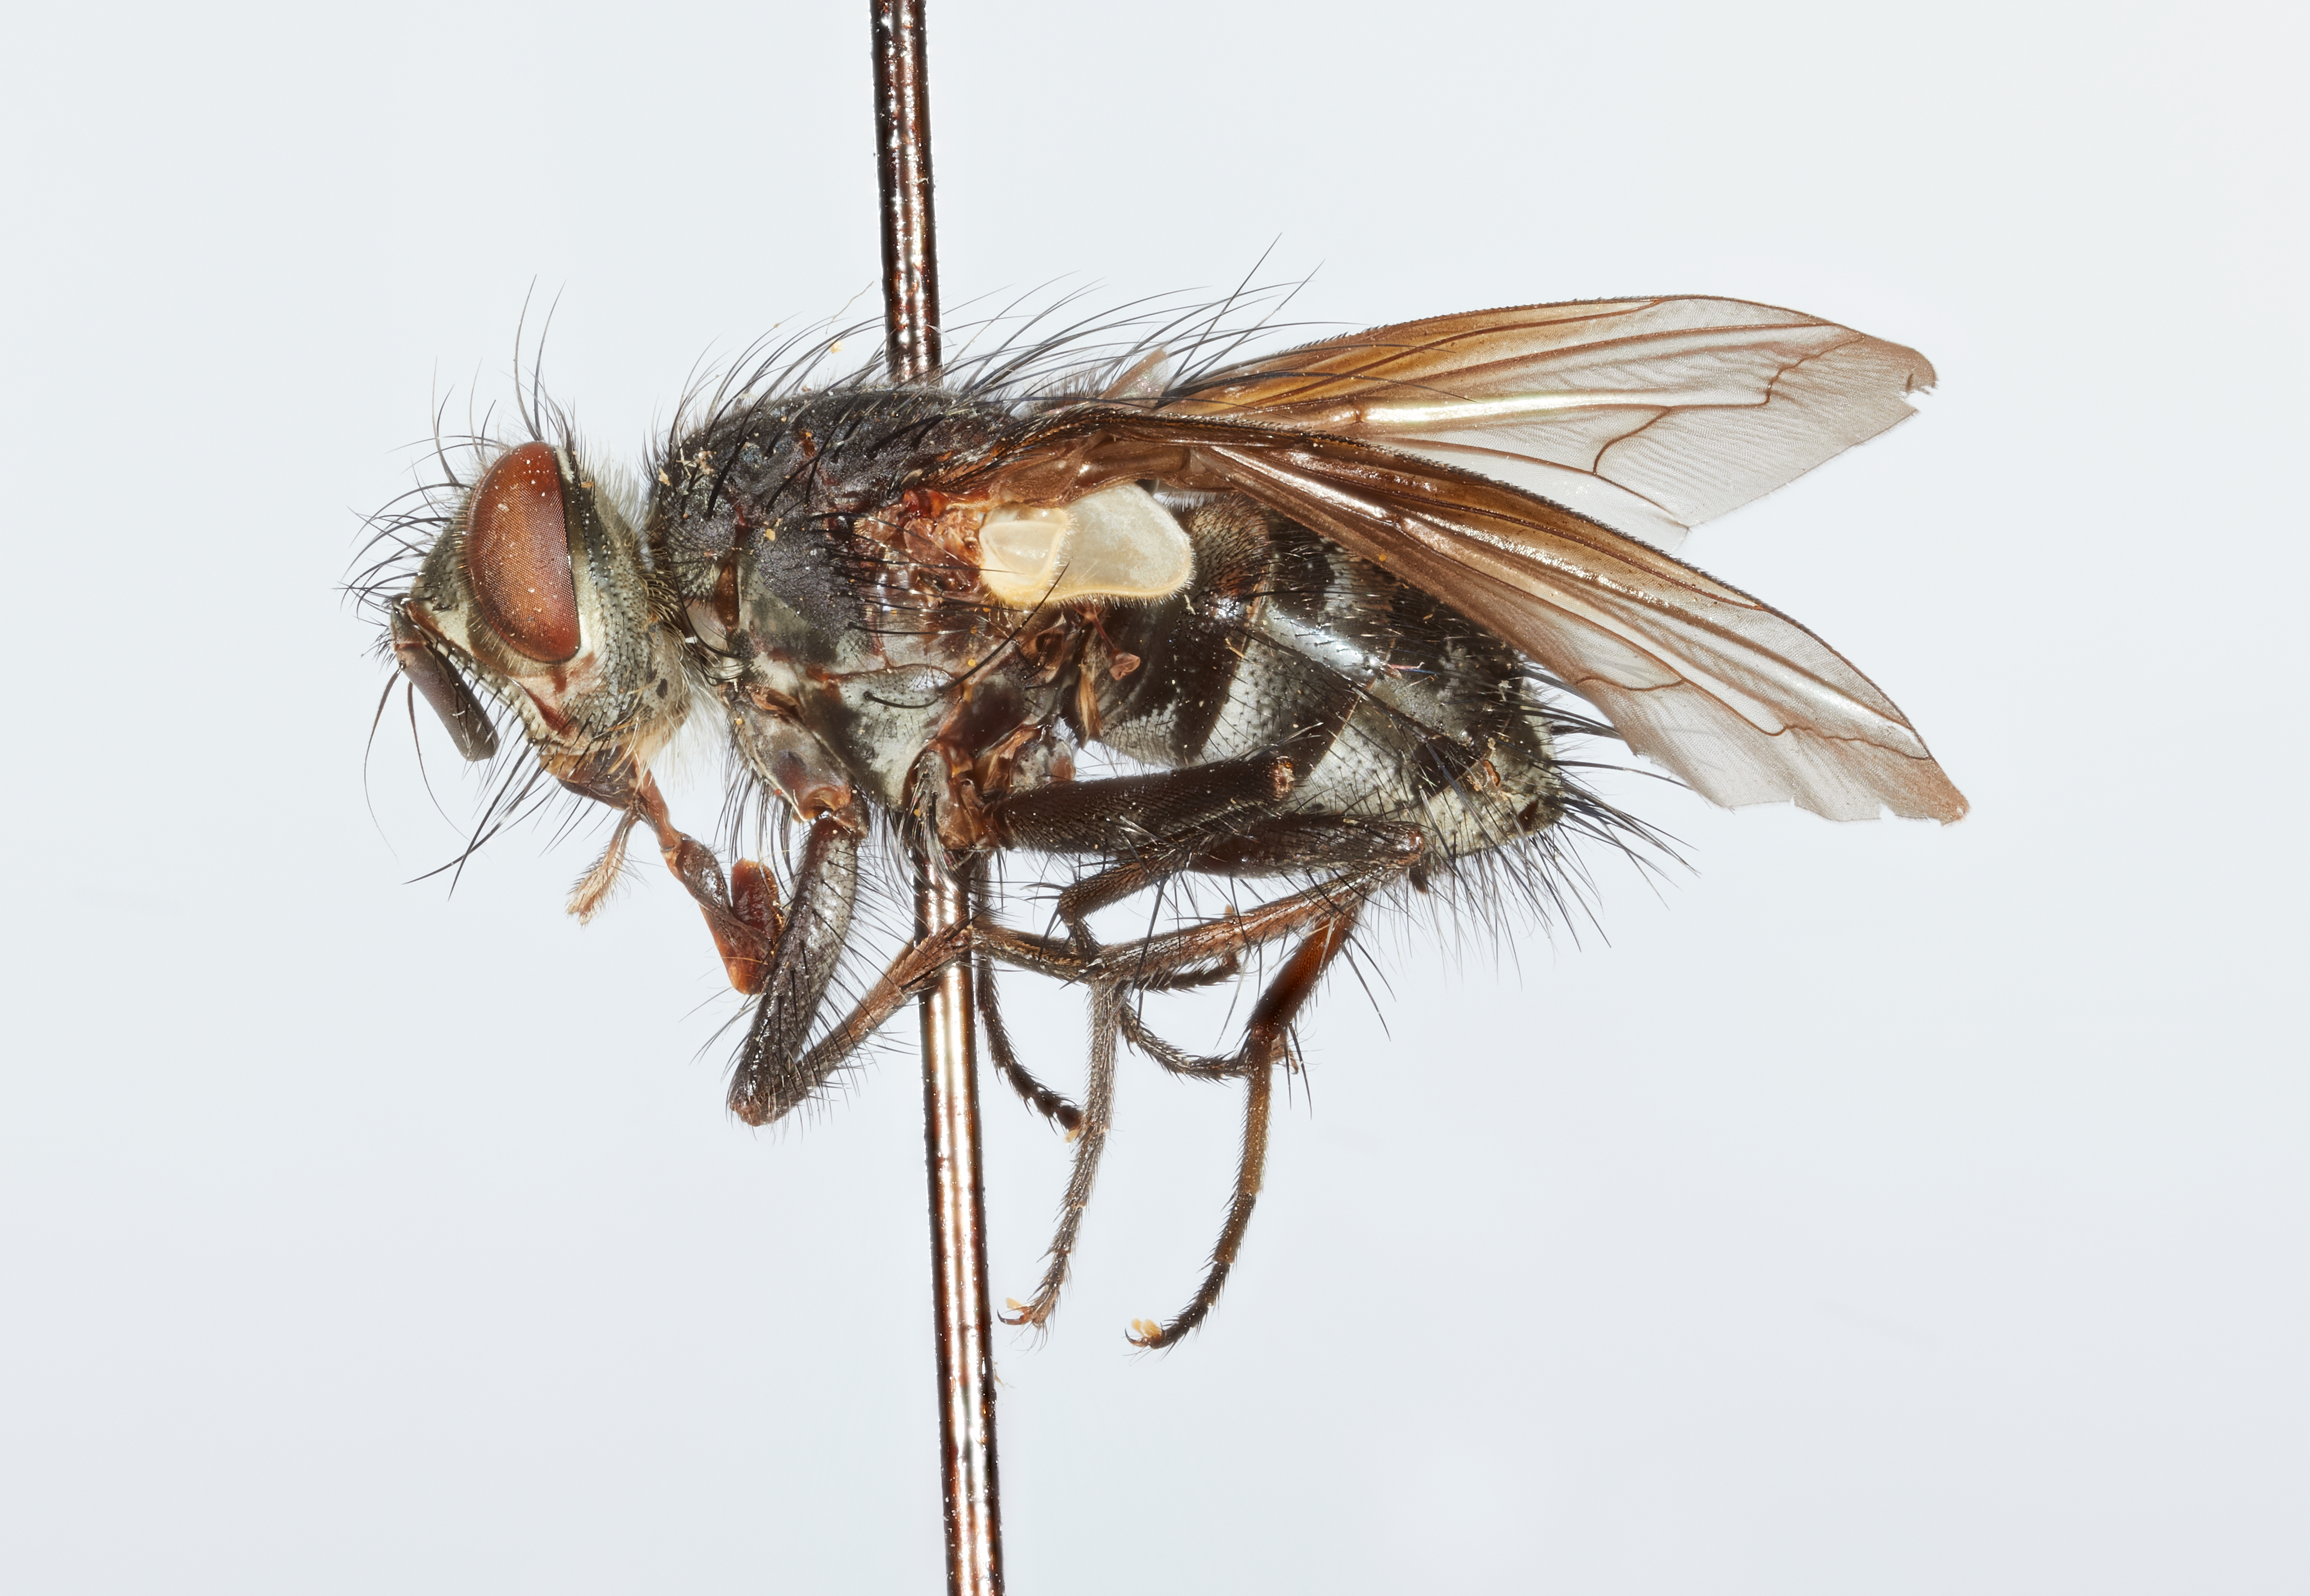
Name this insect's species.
Chaetophorocera andina
